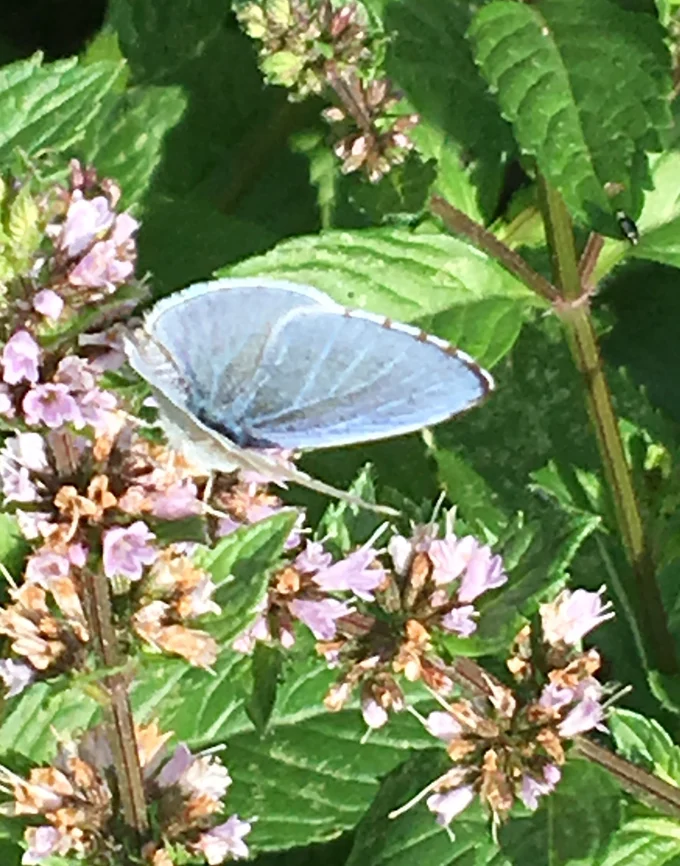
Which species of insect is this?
Celastrina argiolus
